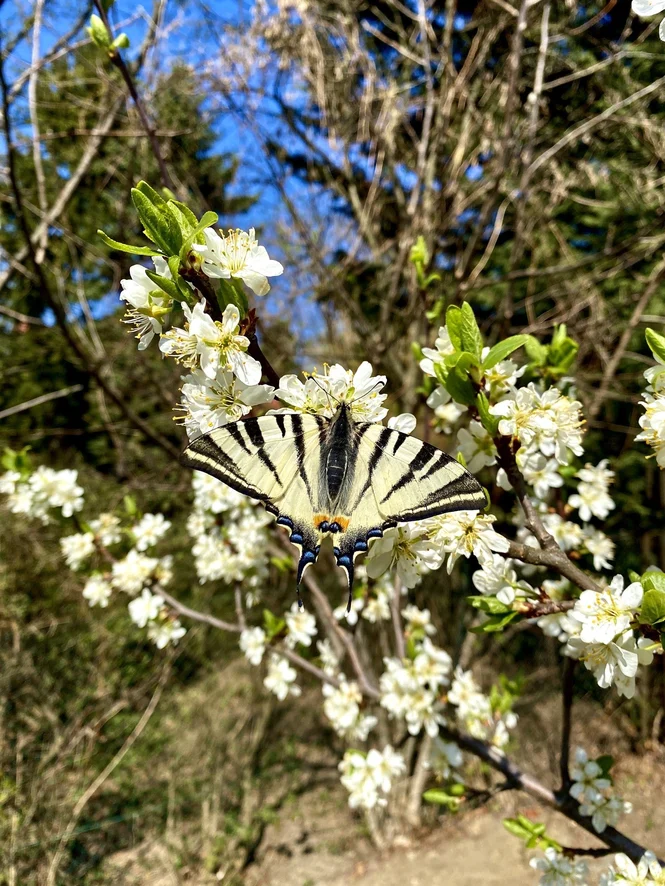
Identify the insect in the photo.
Iphiclides podalirius
